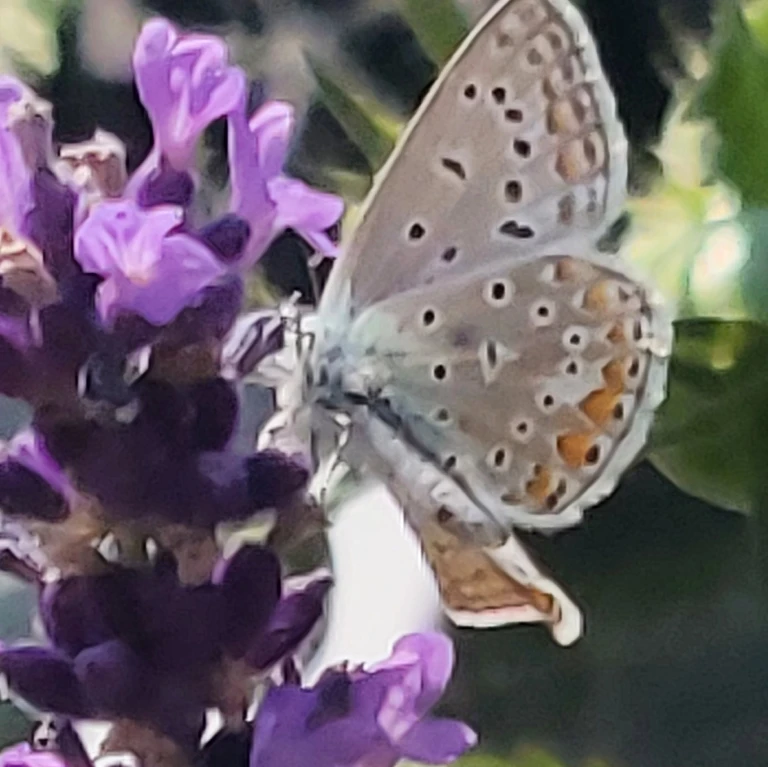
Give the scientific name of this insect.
Polyommatus icarus
